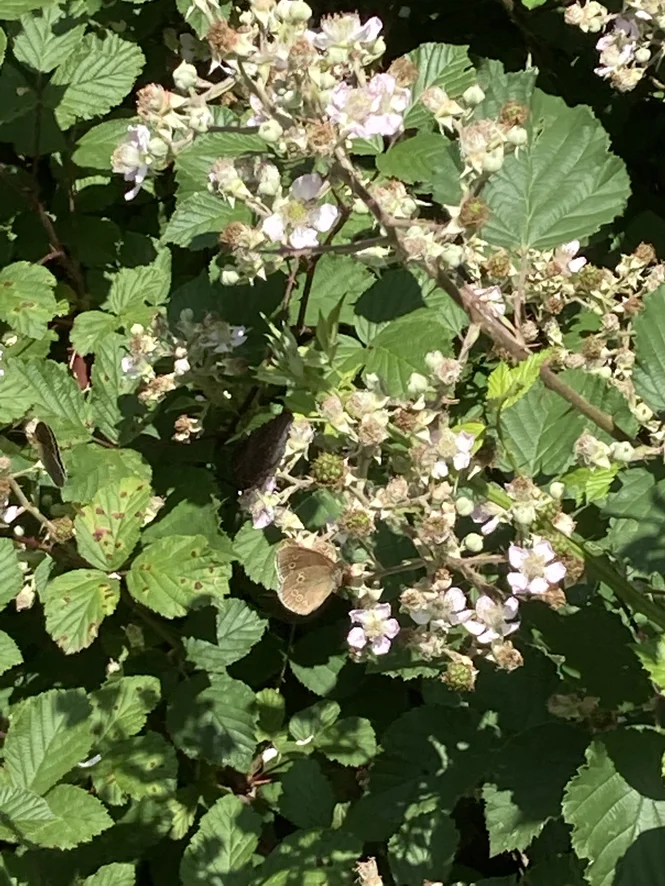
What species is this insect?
Aphantopus hyperantus
